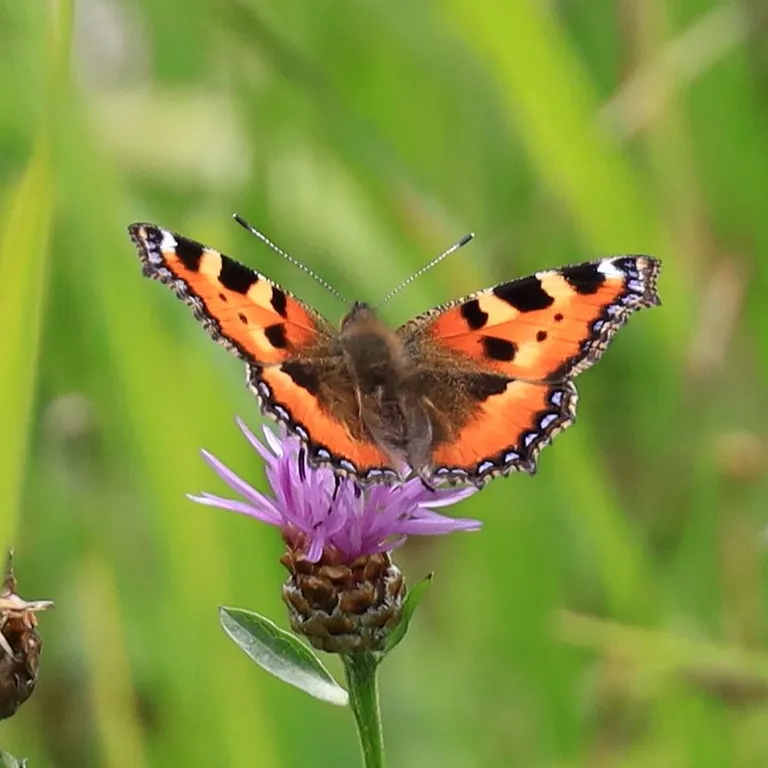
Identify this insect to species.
Aglais urticae
